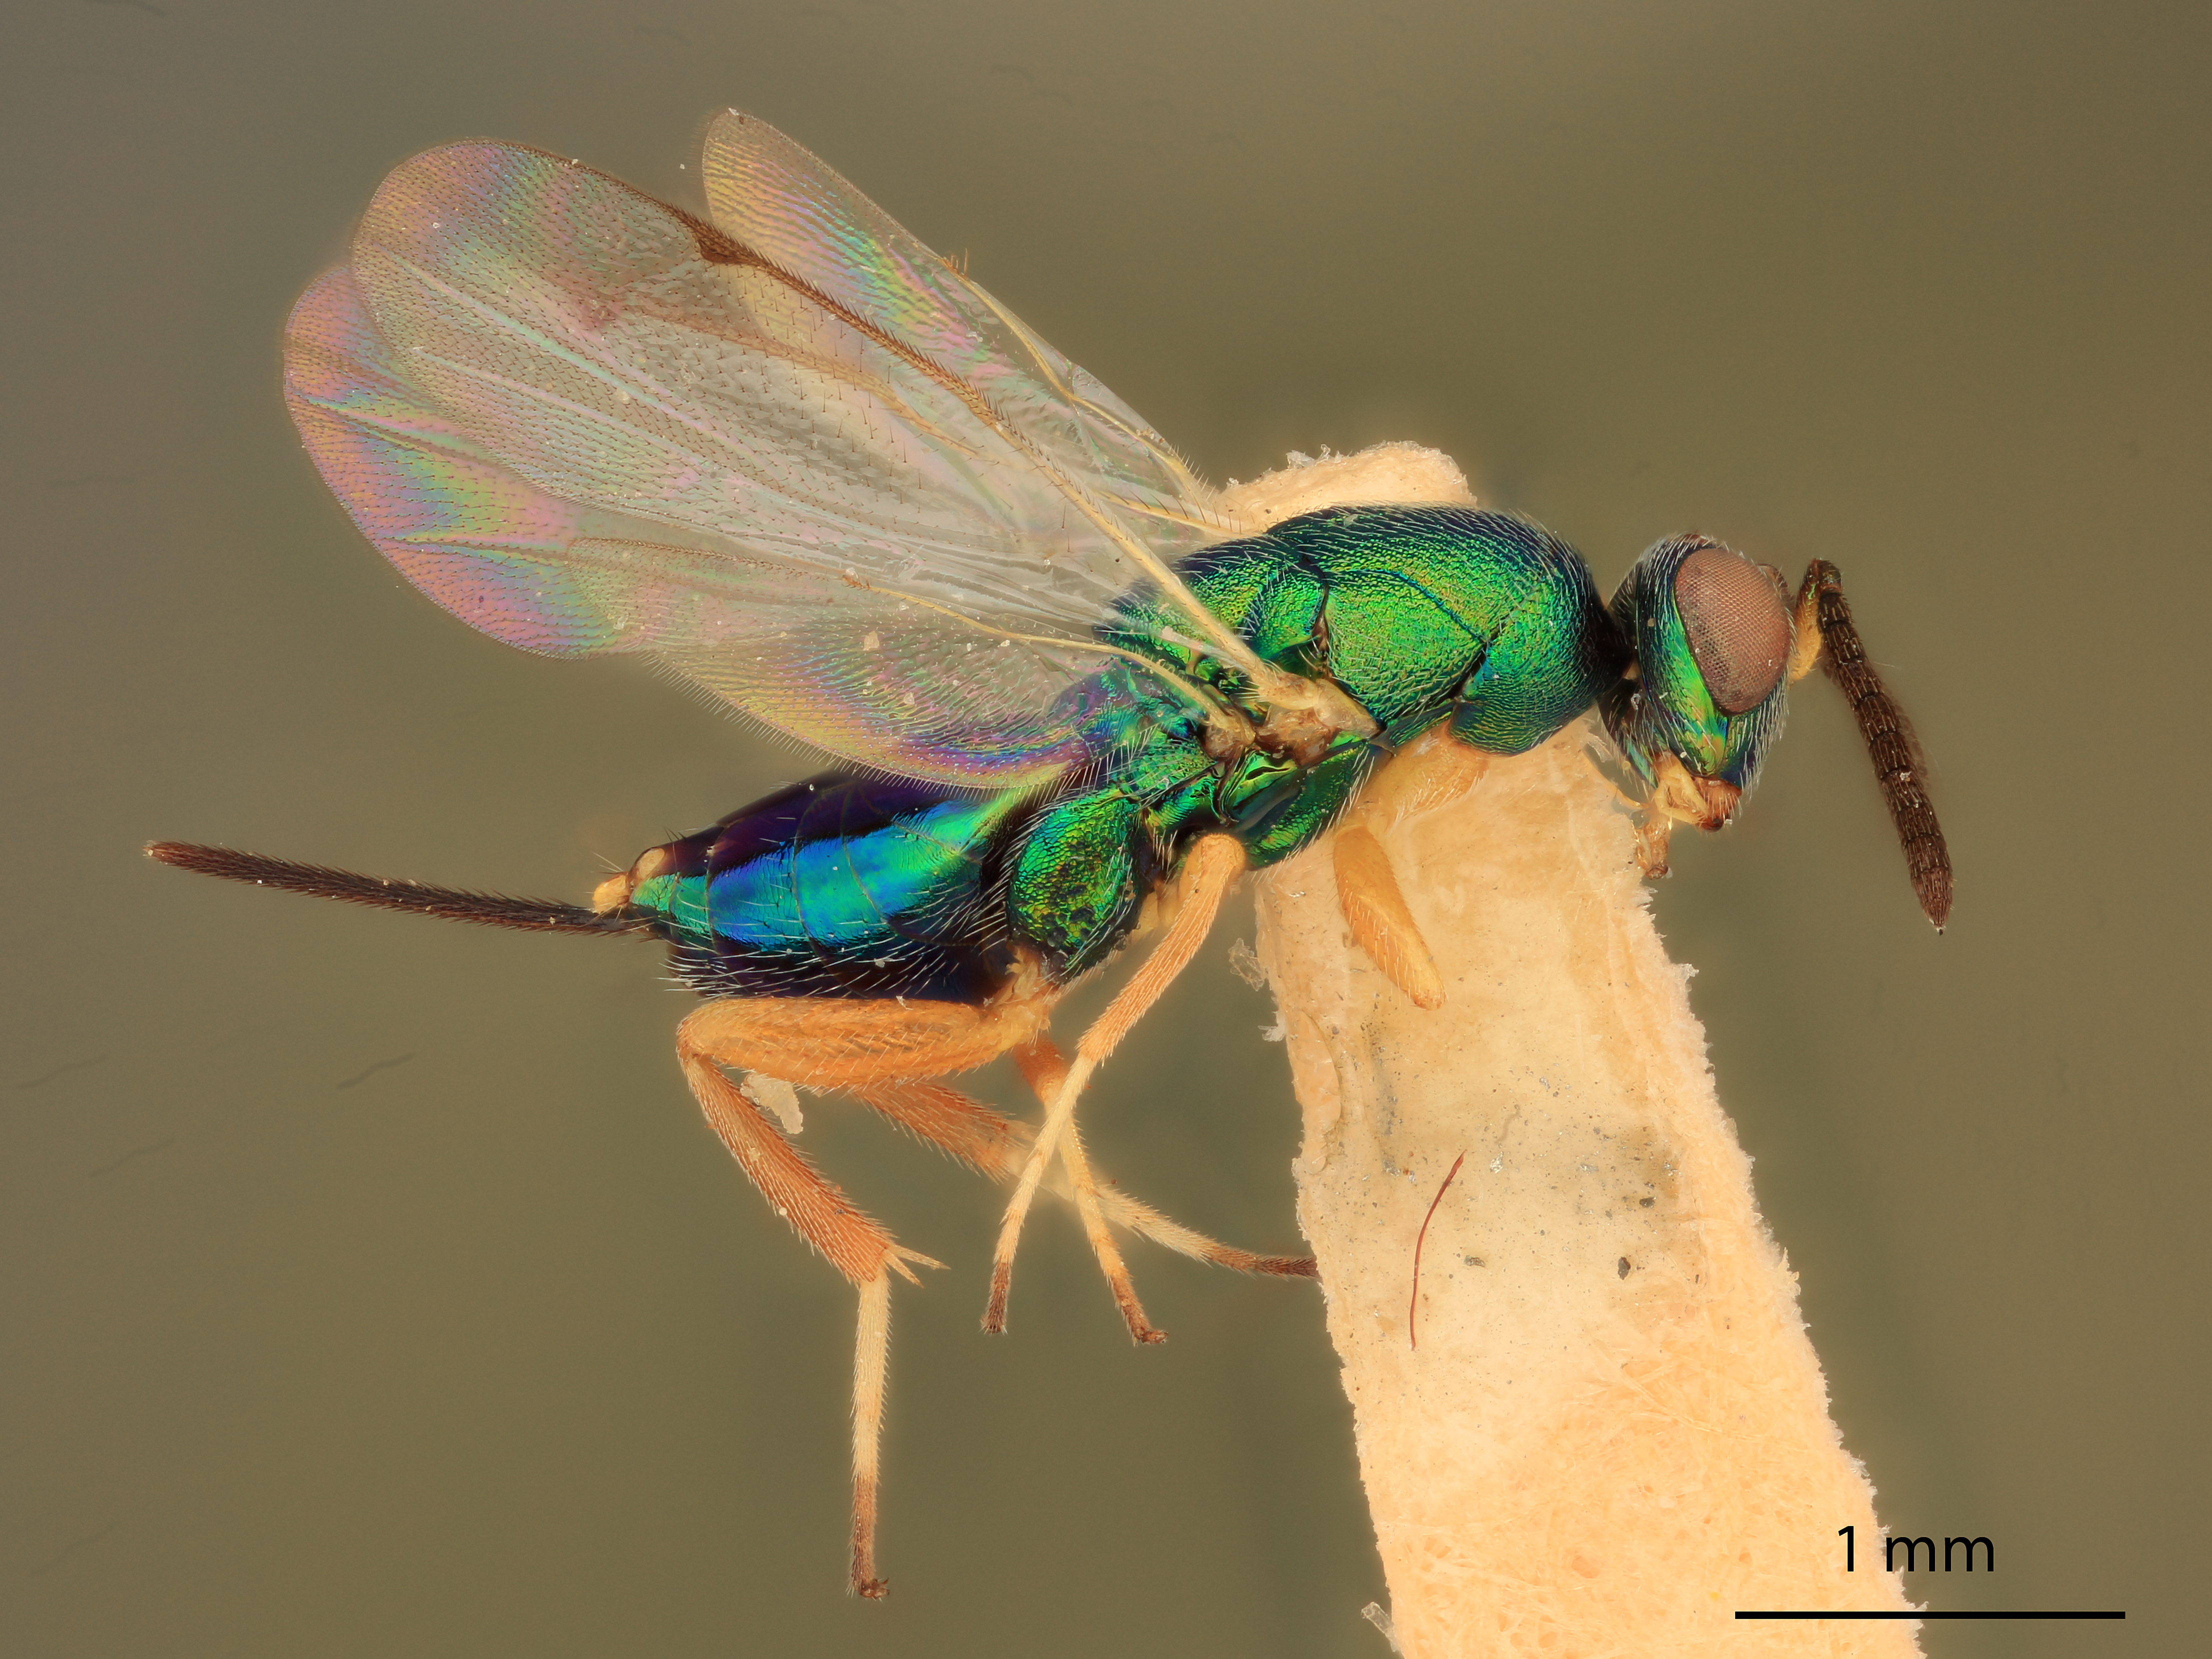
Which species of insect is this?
Torymus brevis
